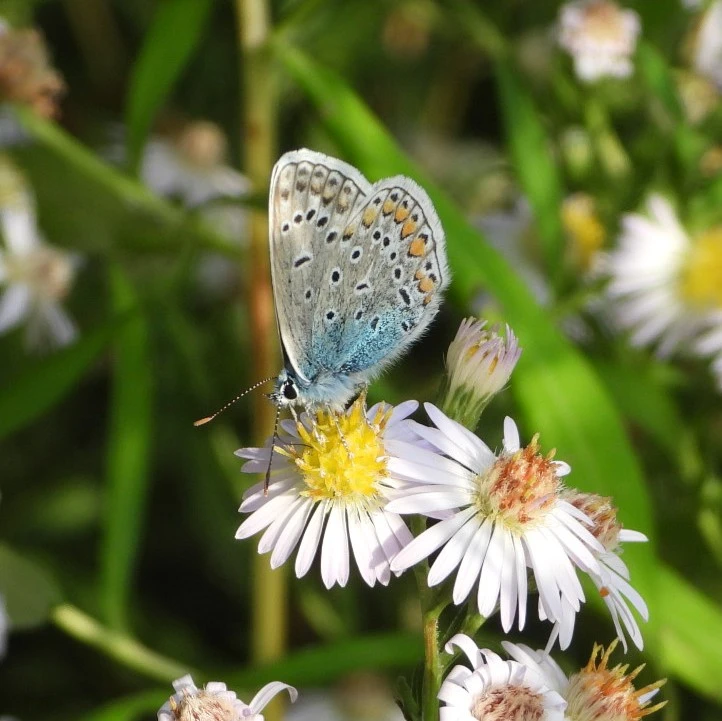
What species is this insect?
Polyommatus icarus
